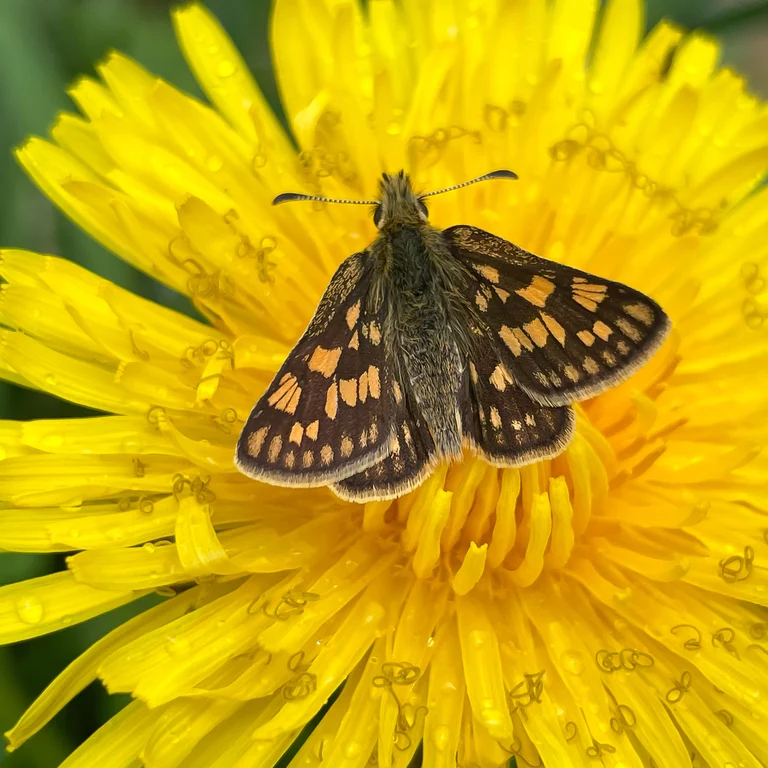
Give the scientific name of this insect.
Carterocephalus palaemon
